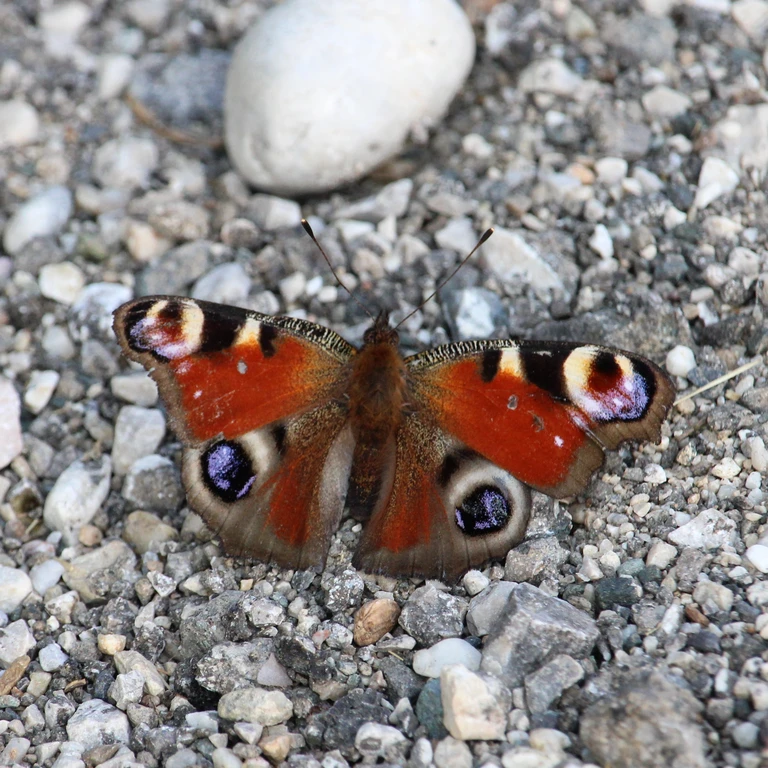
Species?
Aglais io
